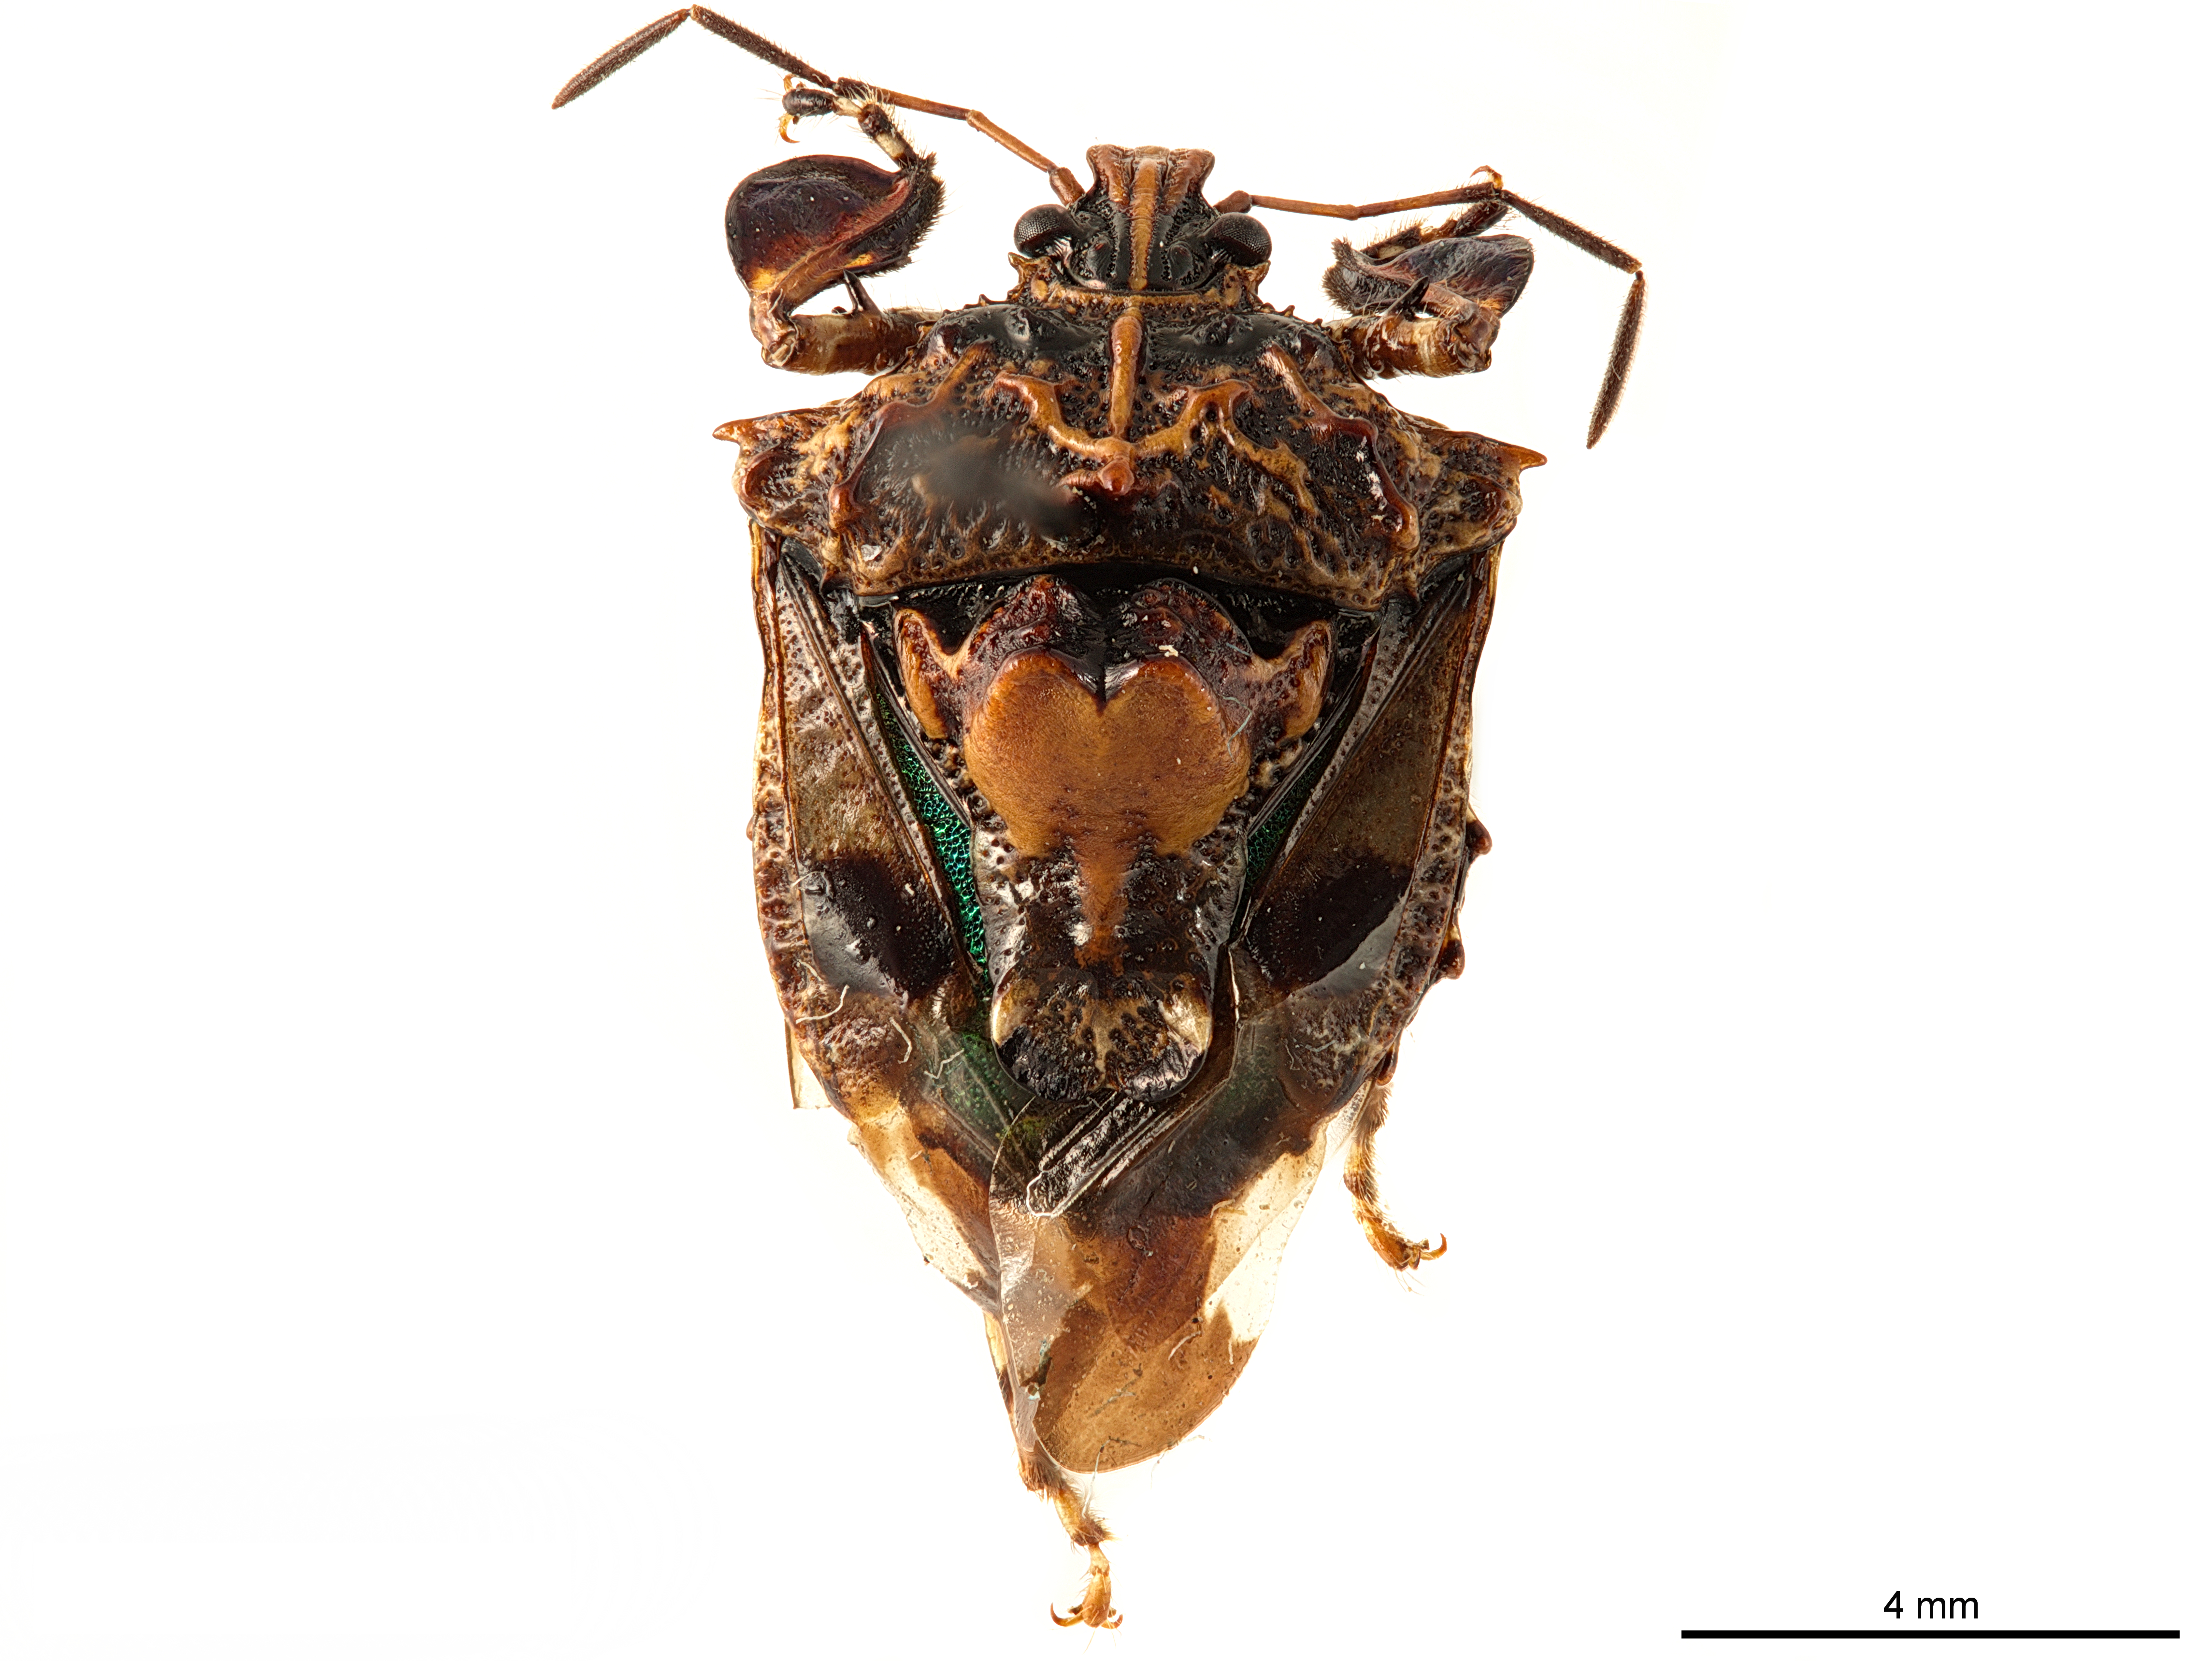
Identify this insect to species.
Cazira fribaldskyi
